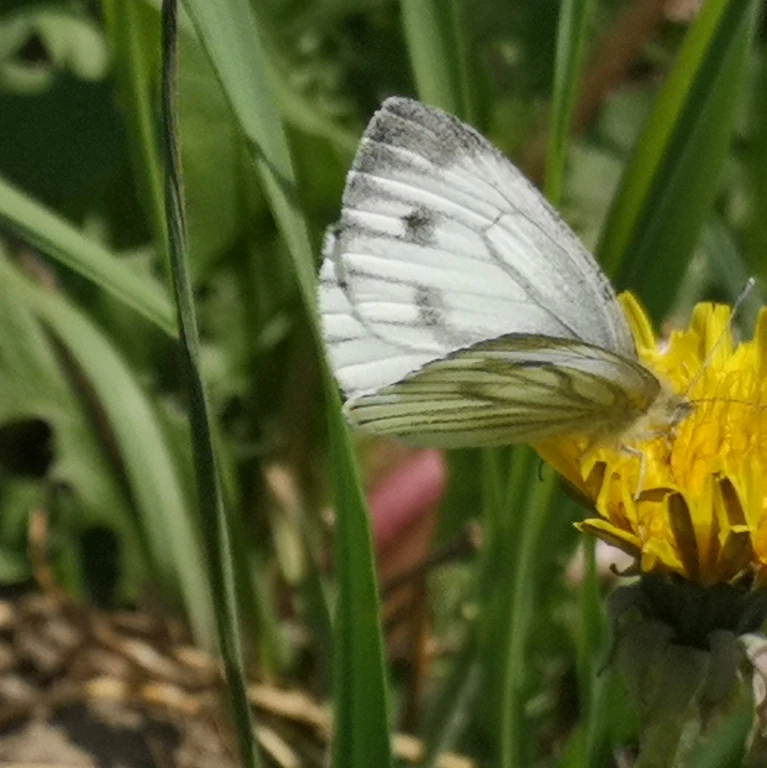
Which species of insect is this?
Pieris napi
